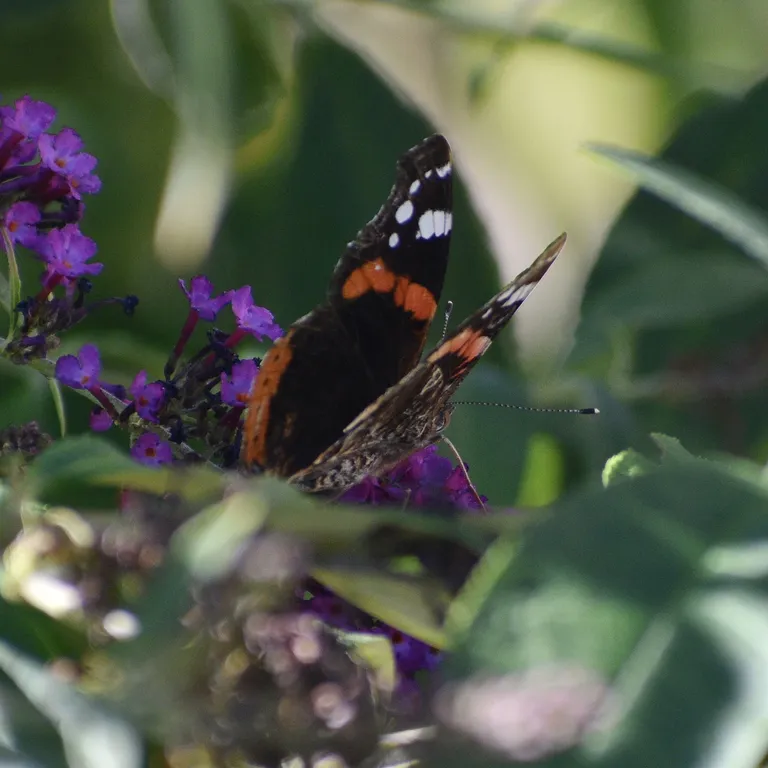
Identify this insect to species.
Vanessa atalanta
